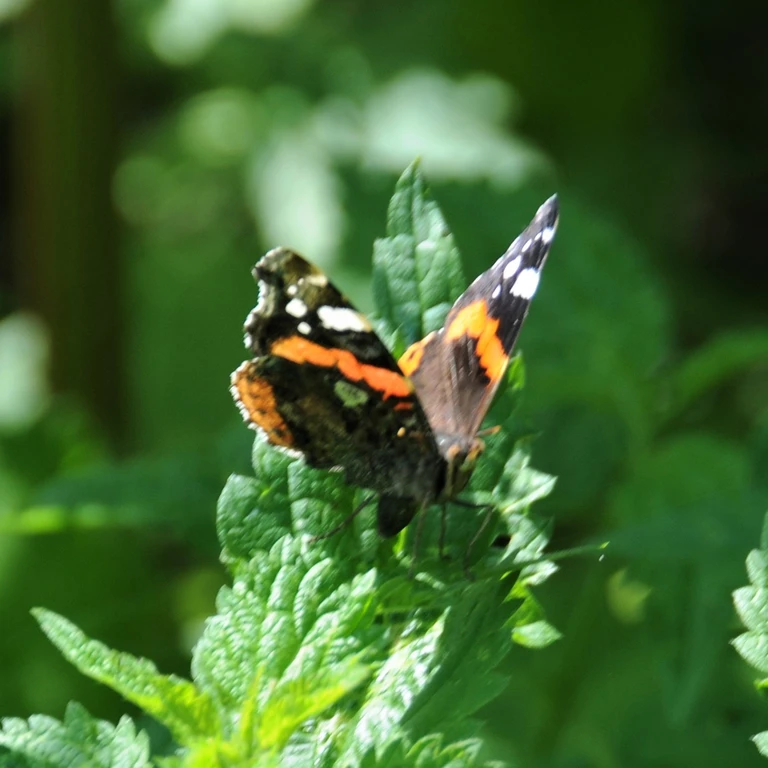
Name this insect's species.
Vanessa atalanta
